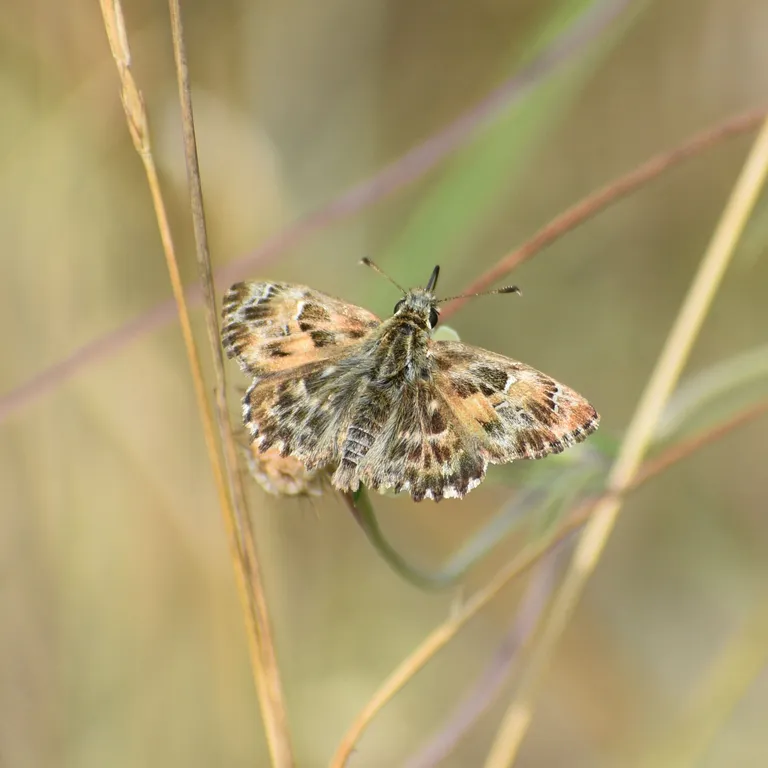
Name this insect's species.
Carcharodus alceae
